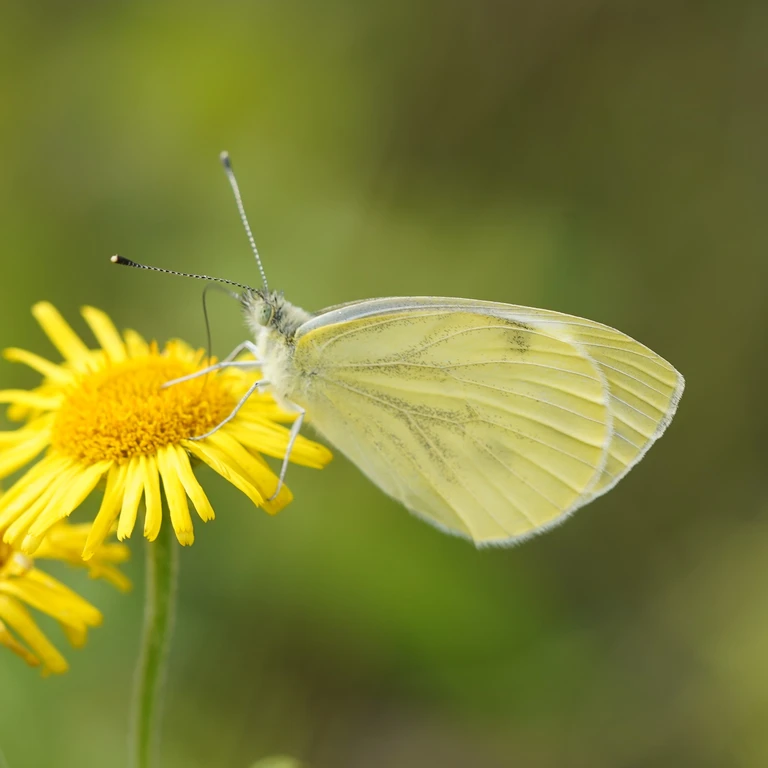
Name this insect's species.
Pieris napi
